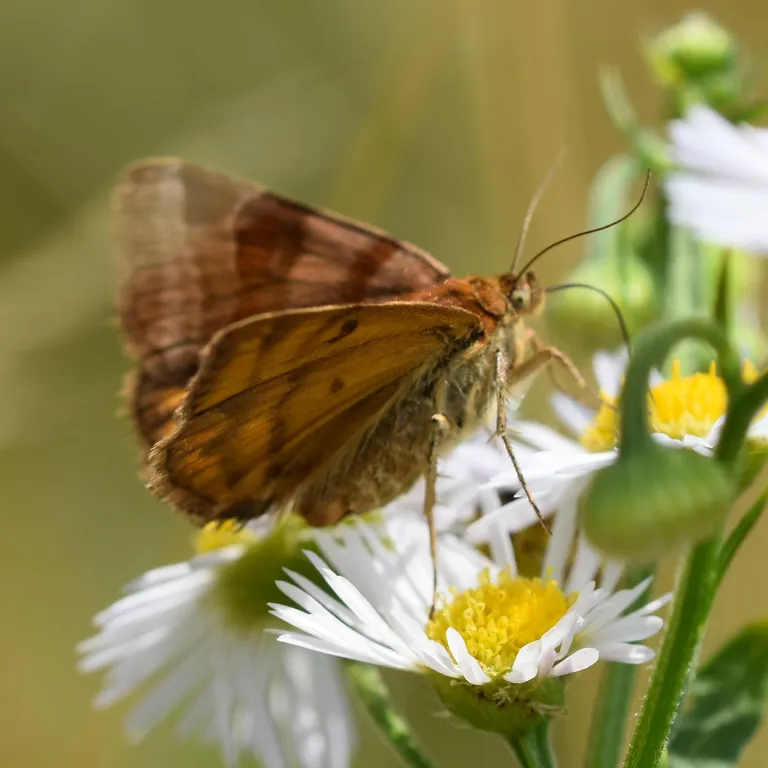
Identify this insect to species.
Euclidia glyphica
